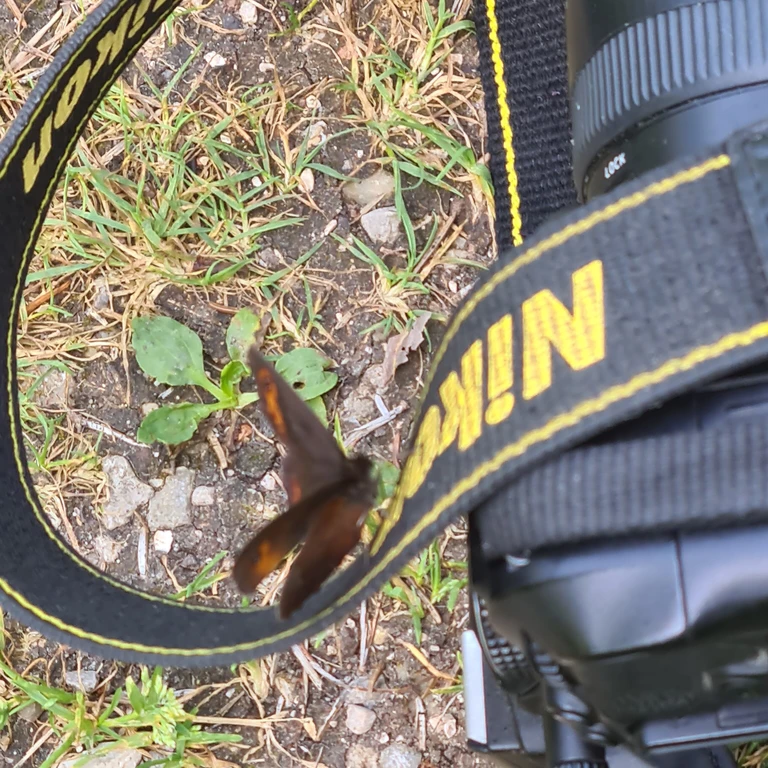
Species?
Erebia aethiops
